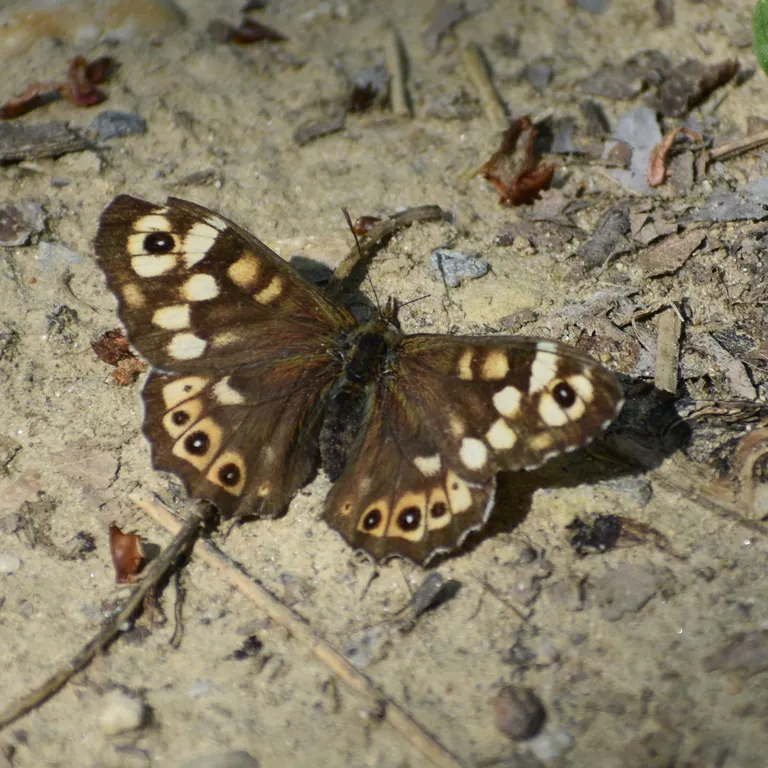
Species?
Pararge aegeria
